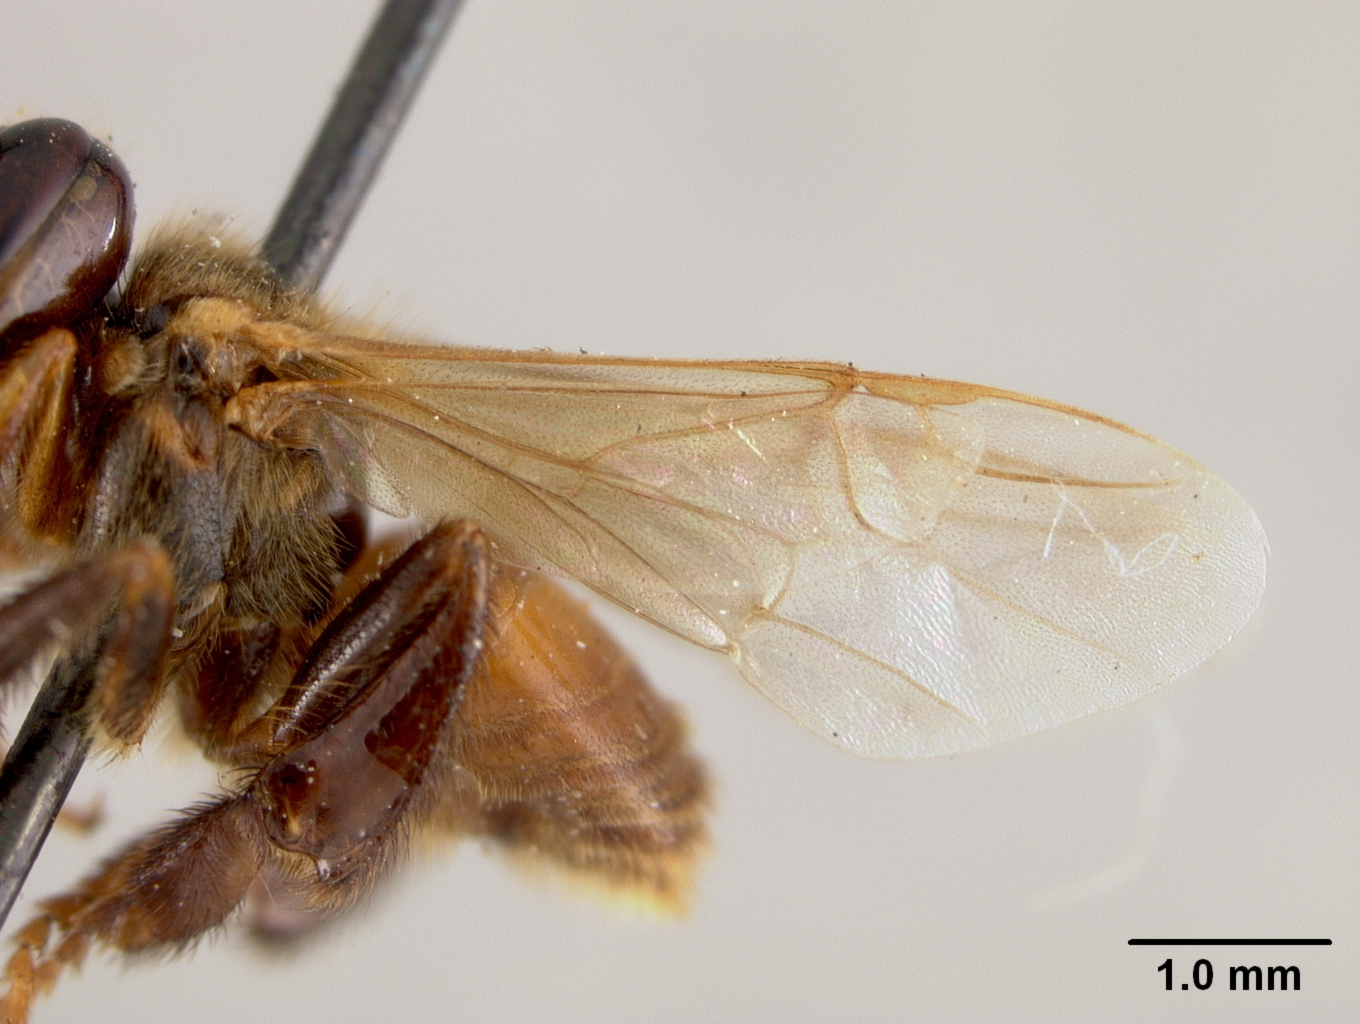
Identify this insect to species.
Trigona salvatoris
